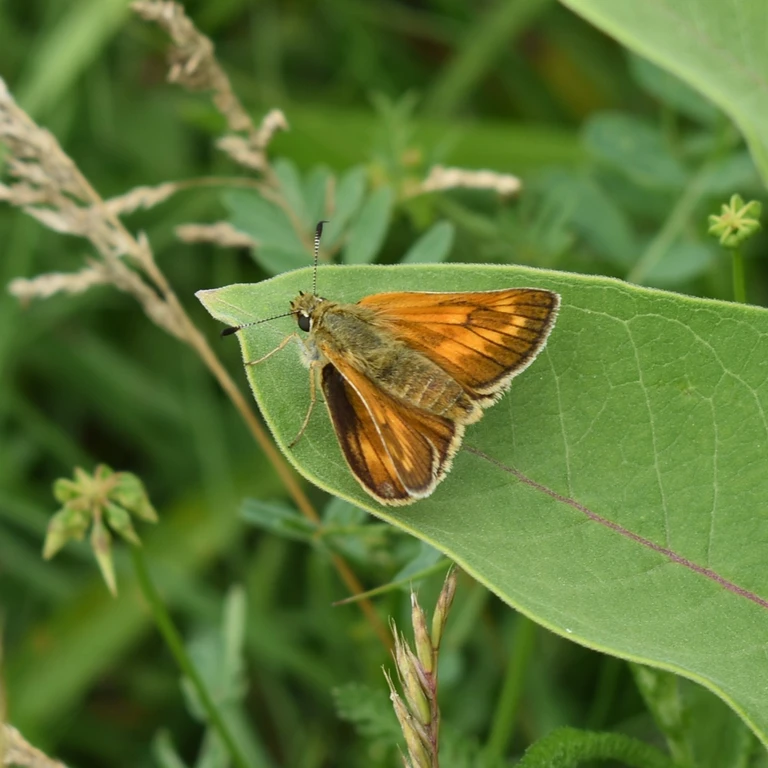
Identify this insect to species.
Ochlodes sylvanus (also Ochlodes venata)
